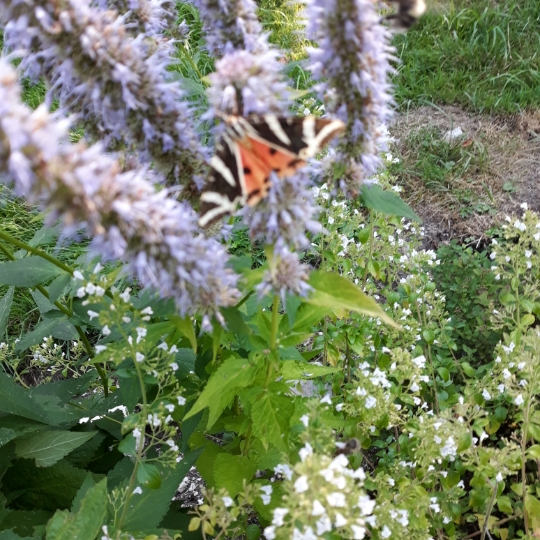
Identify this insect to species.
Euplagia quadripunctaria
